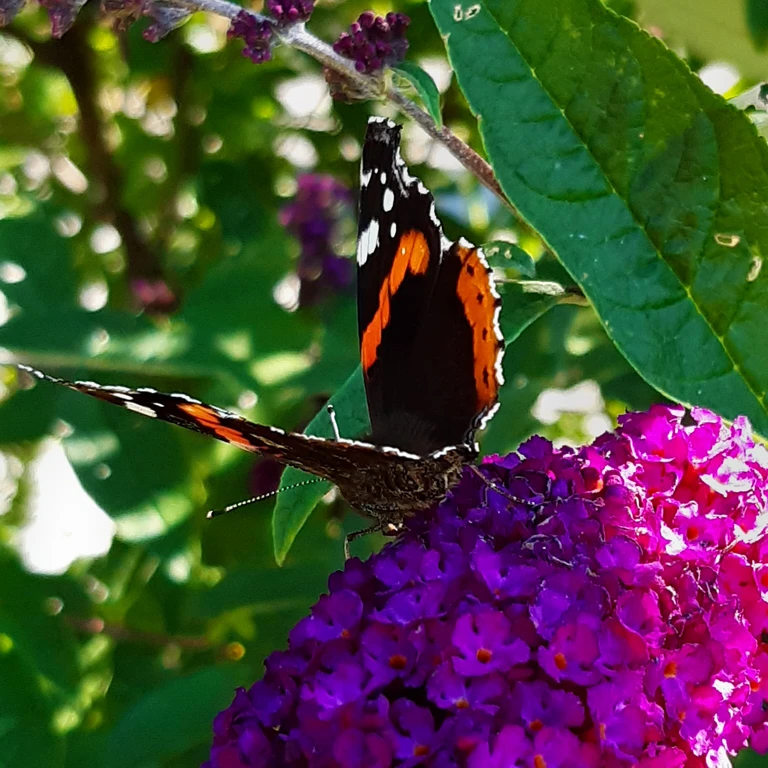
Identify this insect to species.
Vanessa atalanta
